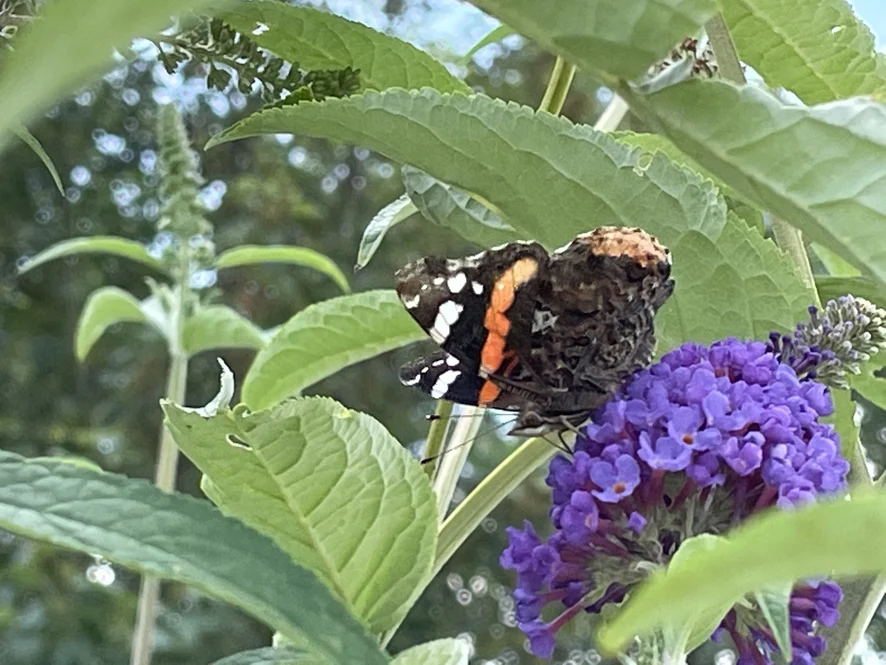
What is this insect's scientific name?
Vanessa atalanta
